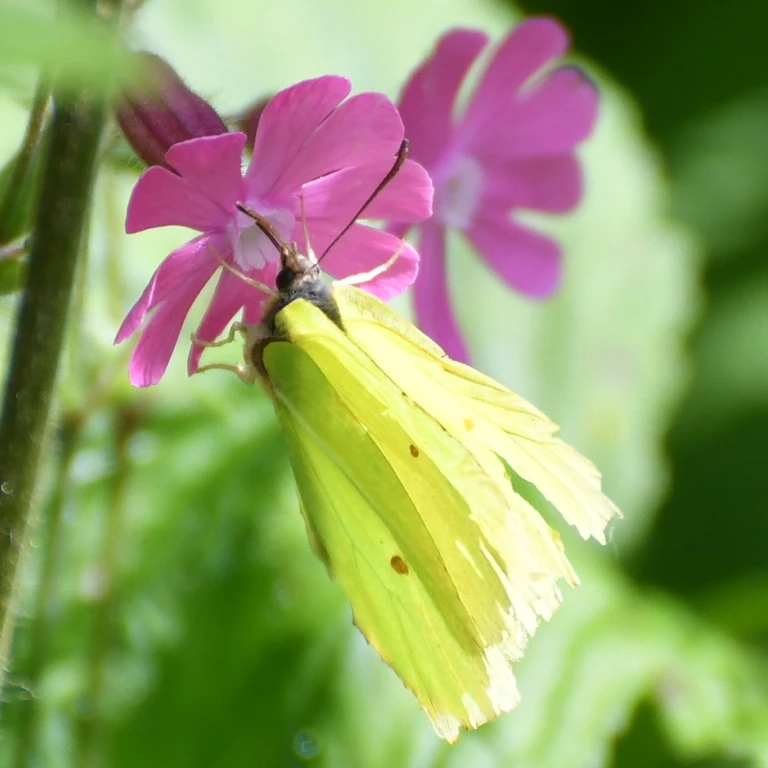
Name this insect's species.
Gonepteryx rhamni
